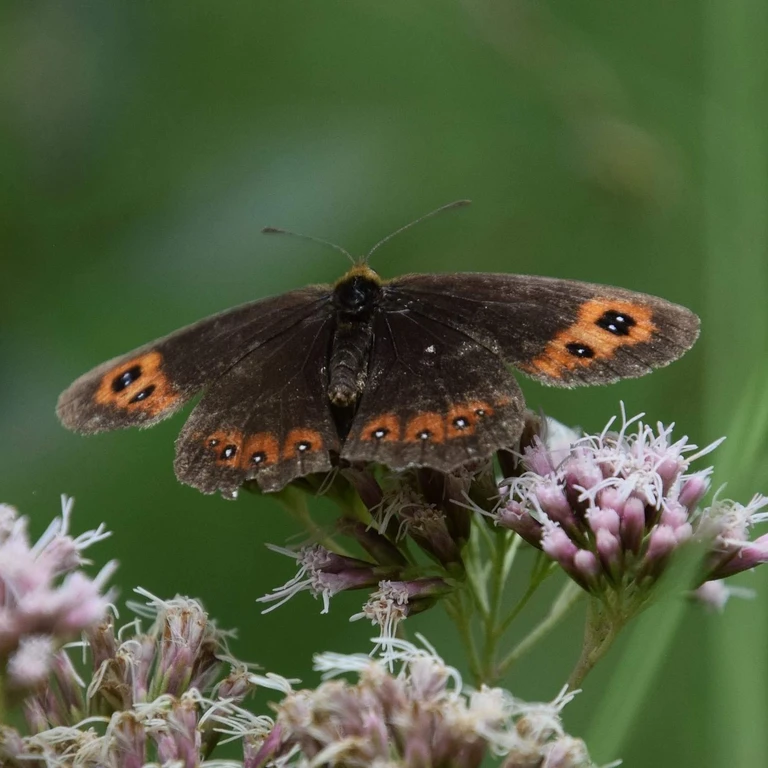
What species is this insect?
Erebia aethiops
